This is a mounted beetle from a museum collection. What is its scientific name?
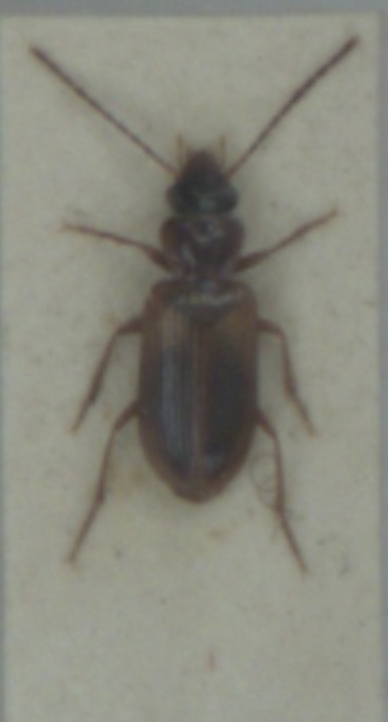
Anthracus consputus
